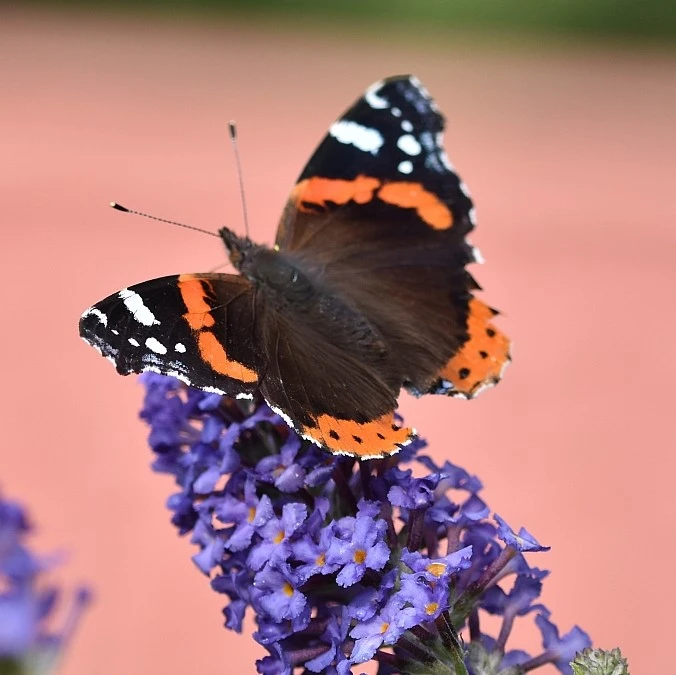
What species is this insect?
Vanessa atalanta
